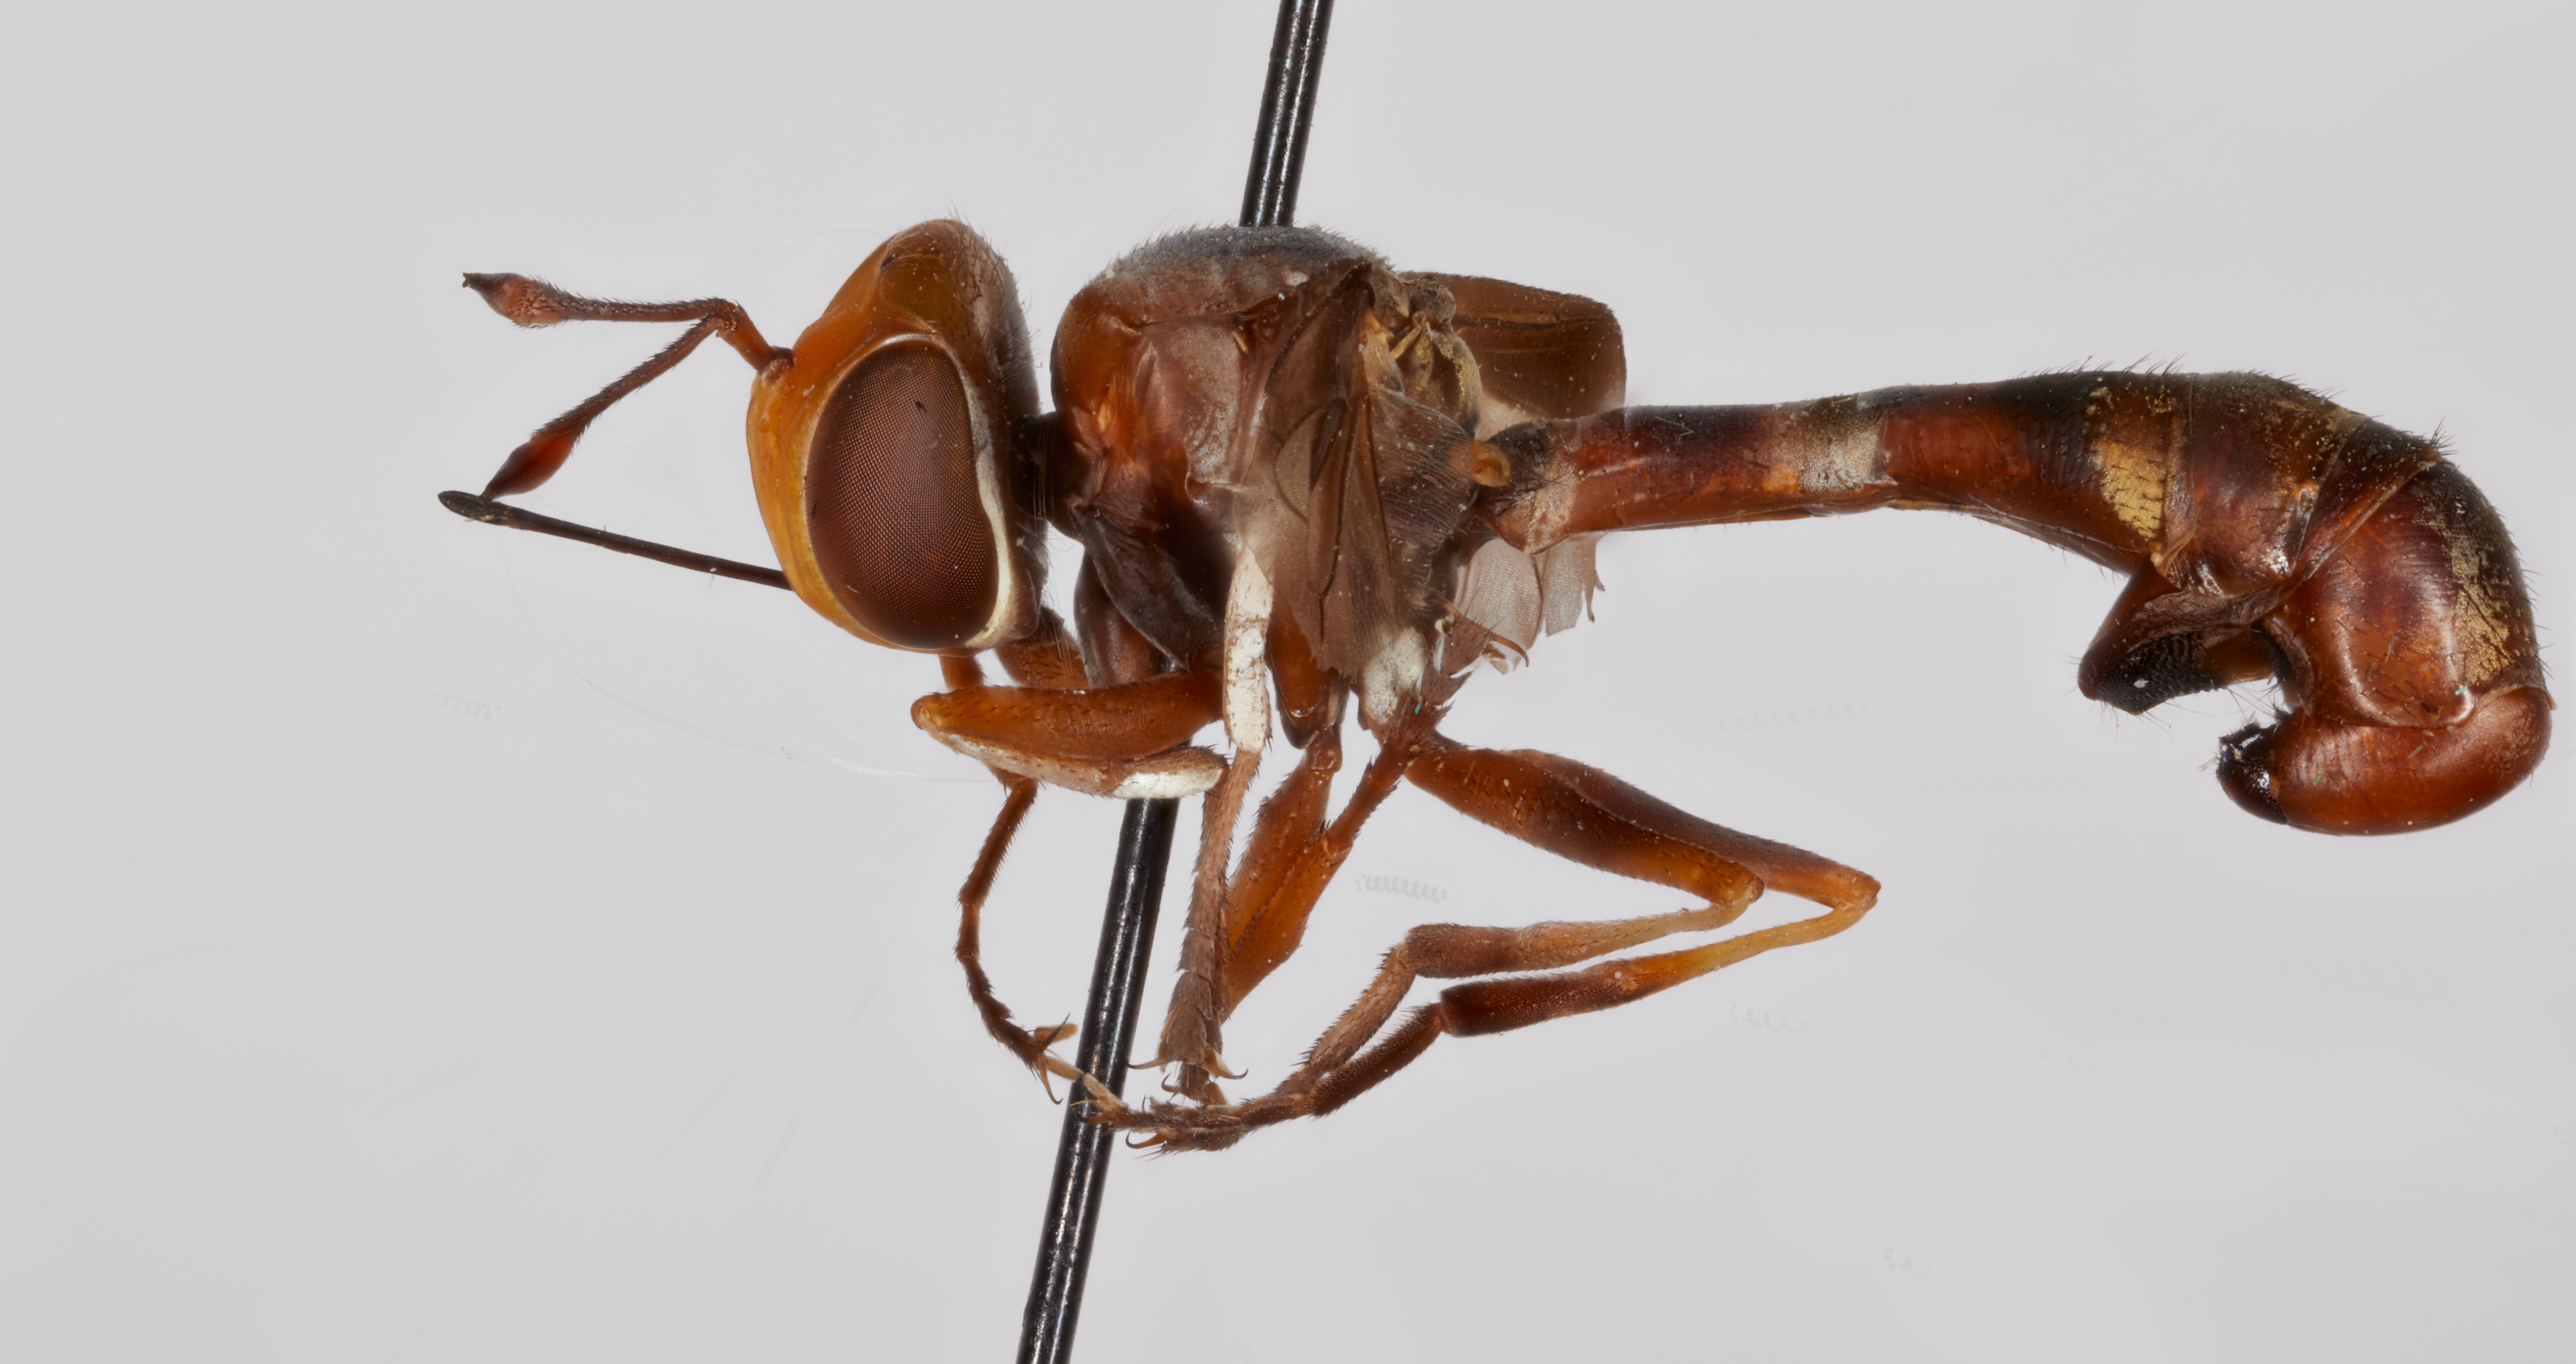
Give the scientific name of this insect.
Physocephala annulata
